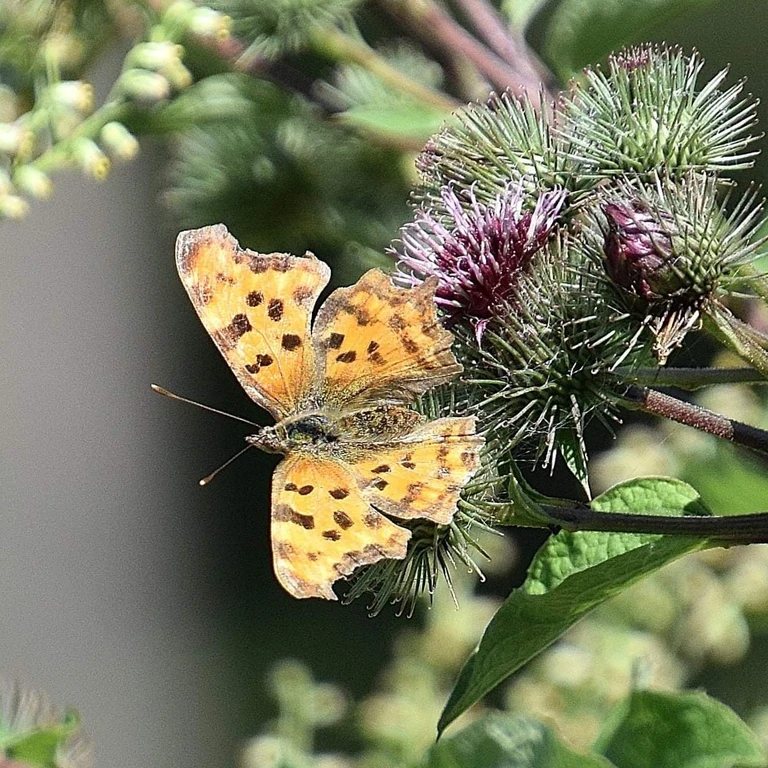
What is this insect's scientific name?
Polygonia c-album
